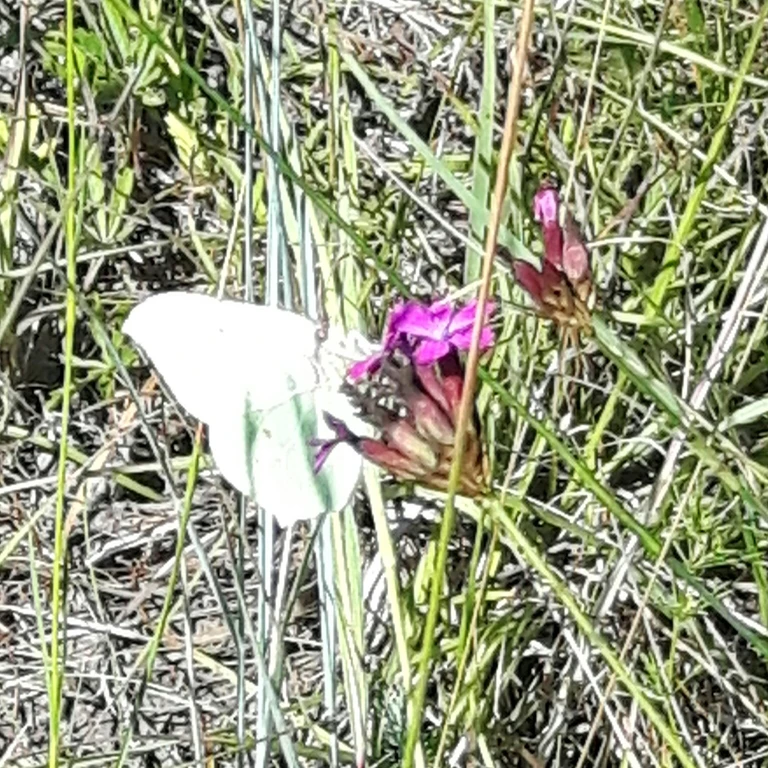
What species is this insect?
Gonepteryx rhamni
